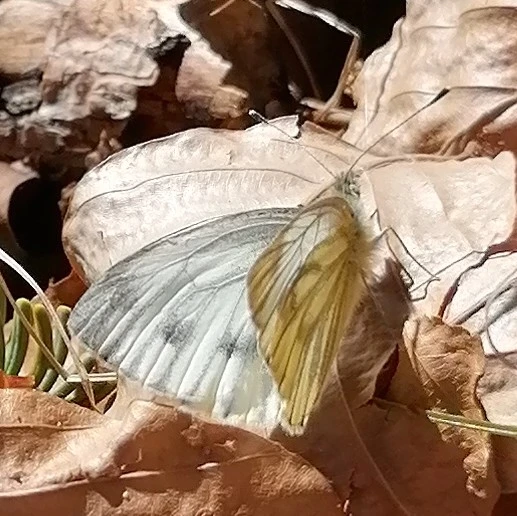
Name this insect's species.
Pieris napi
